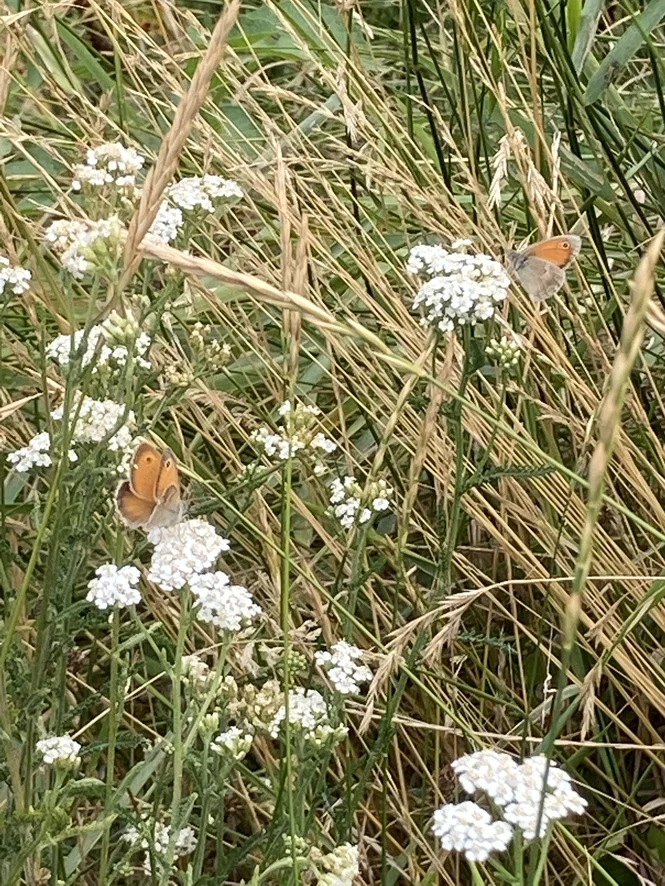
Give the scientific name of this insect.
Coenonympha pamphilus
